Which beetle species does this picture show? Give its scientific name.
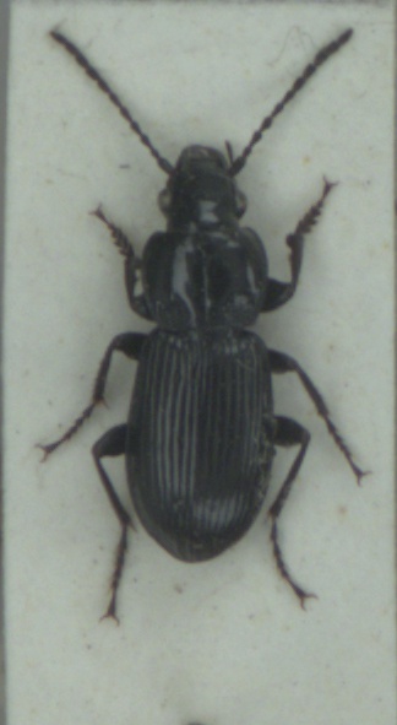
Pterostichus nigrita
